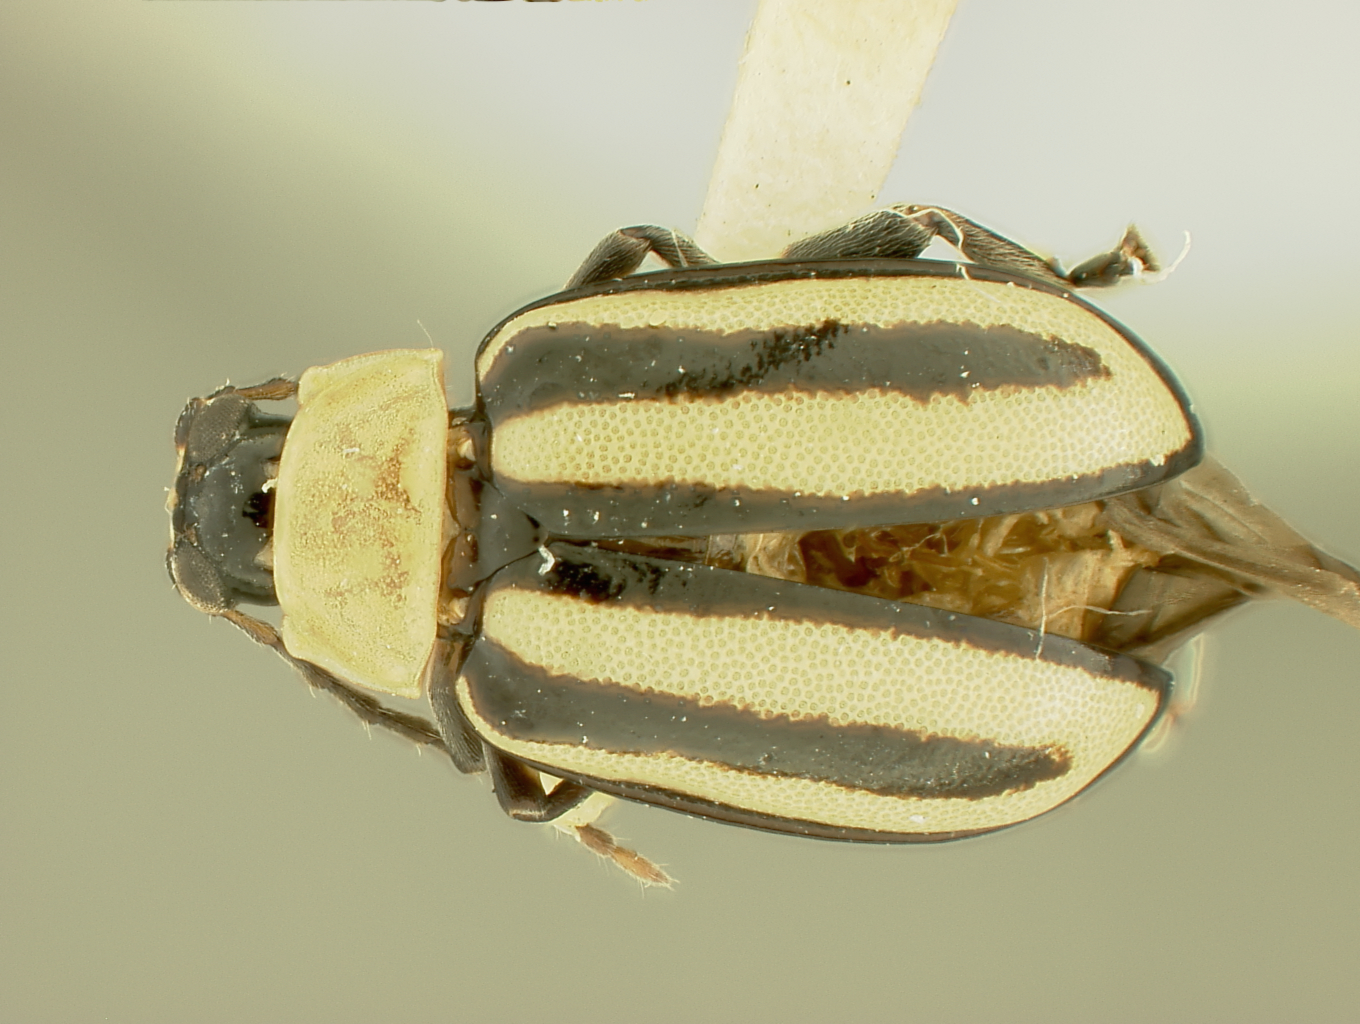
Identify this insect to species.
Disonycha didyma
